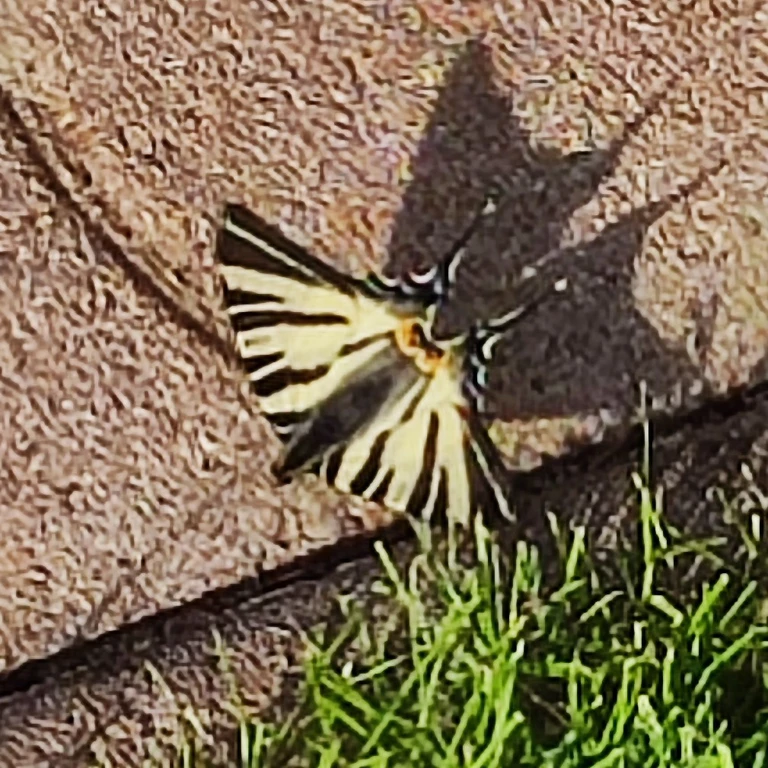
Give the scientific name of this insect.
Iphiclides podalirius
